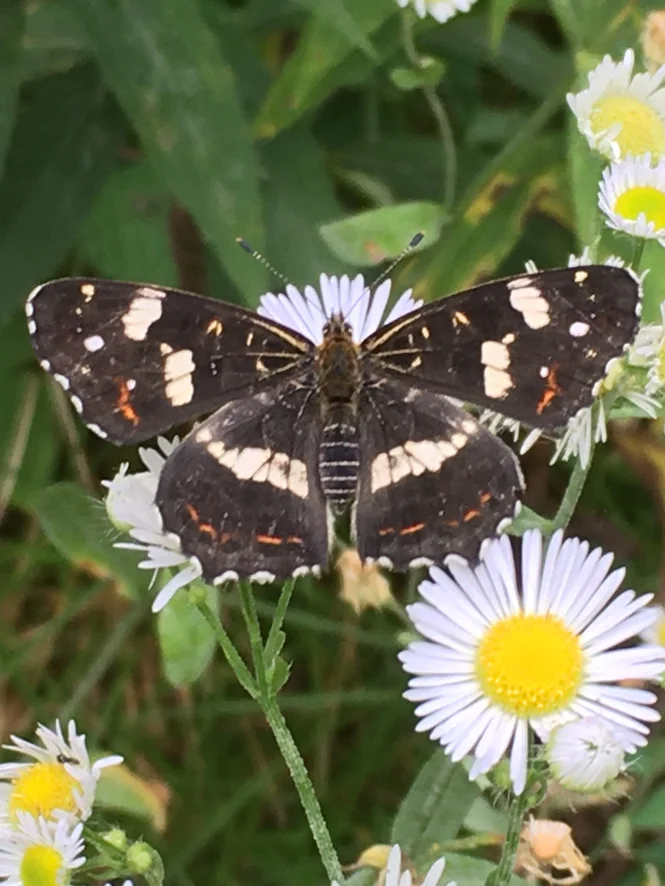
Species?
Araschnia levana
